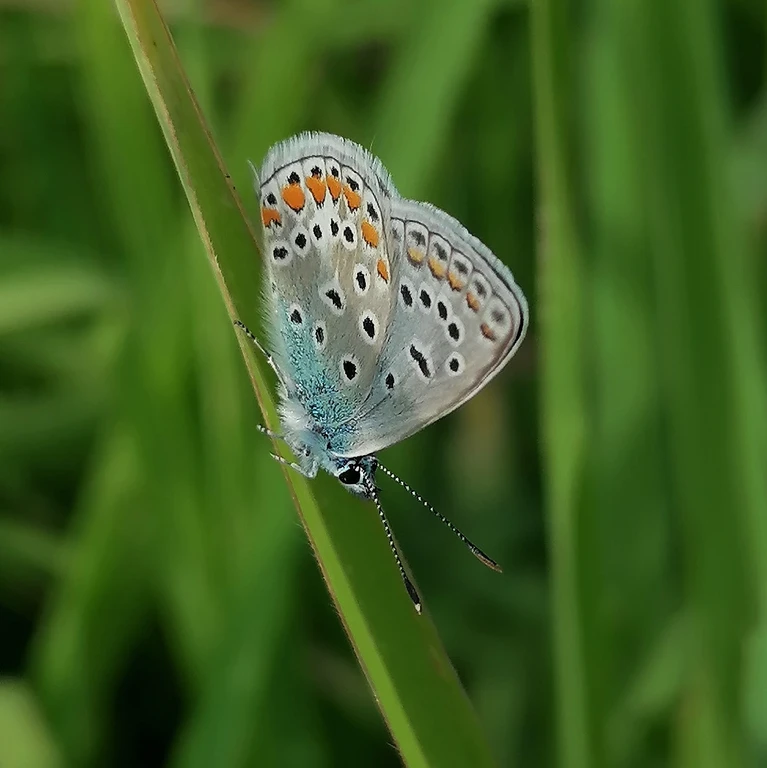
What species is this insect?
Polyommatus icarus
